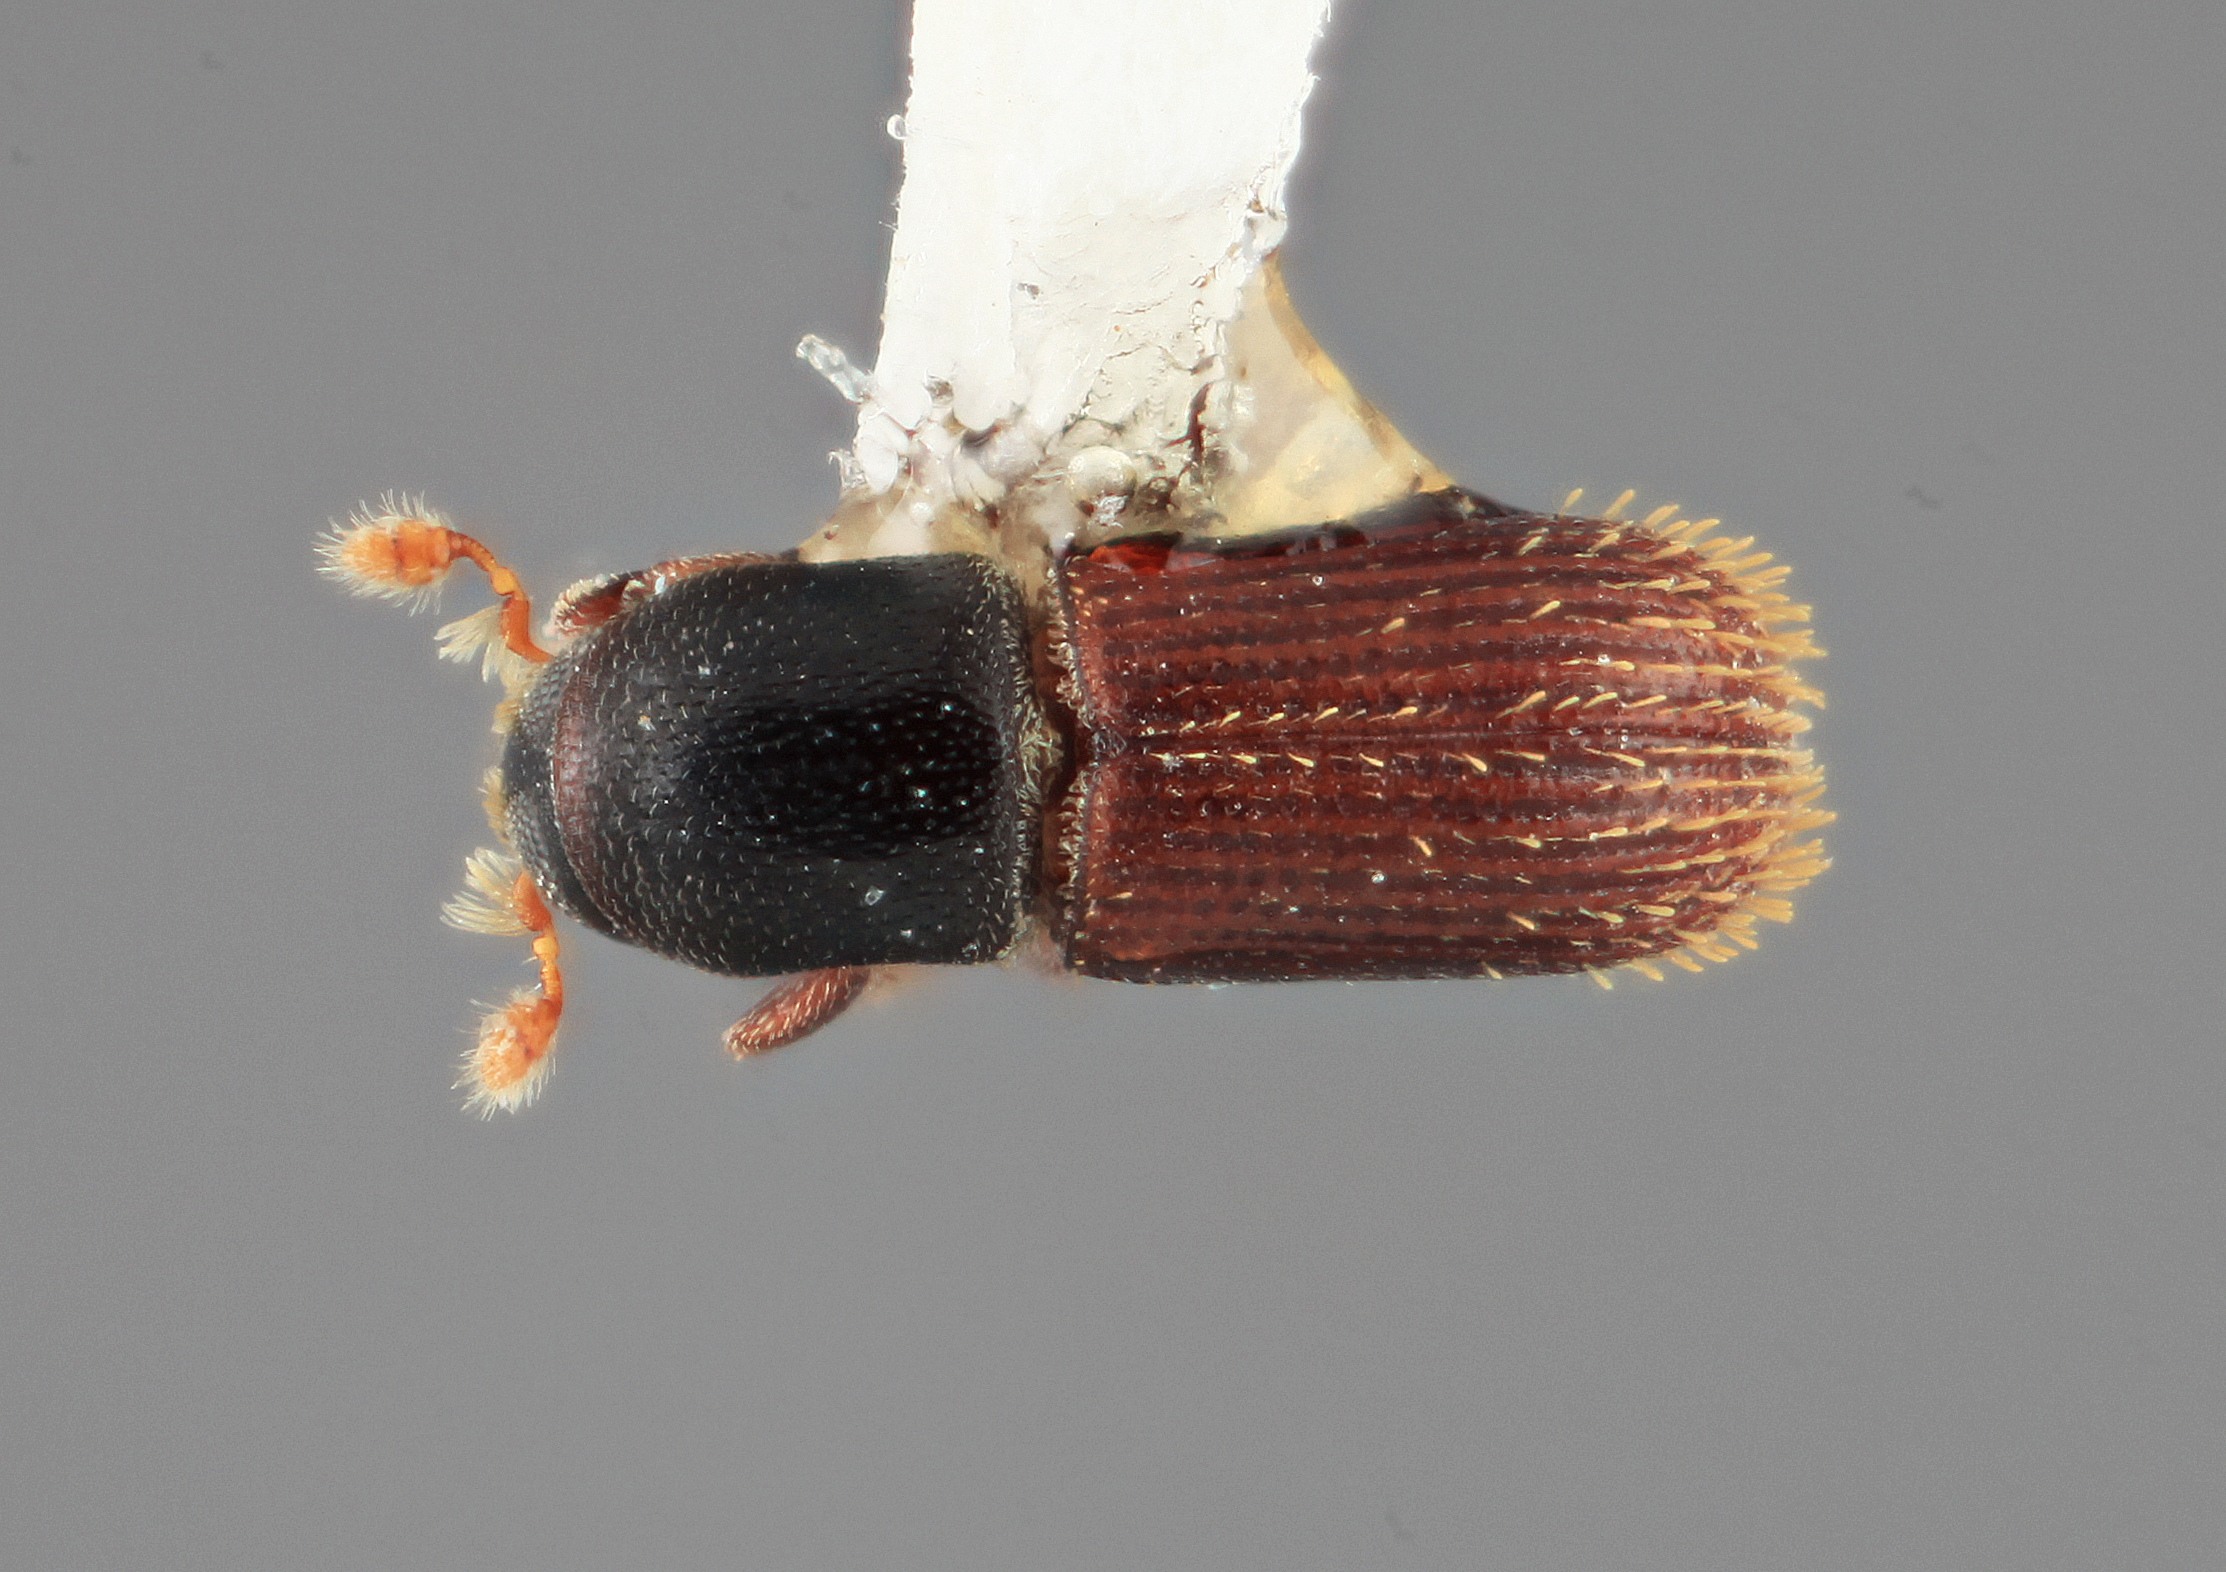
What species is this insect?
Xyleborus teretis (also Cnesinus teretis)
